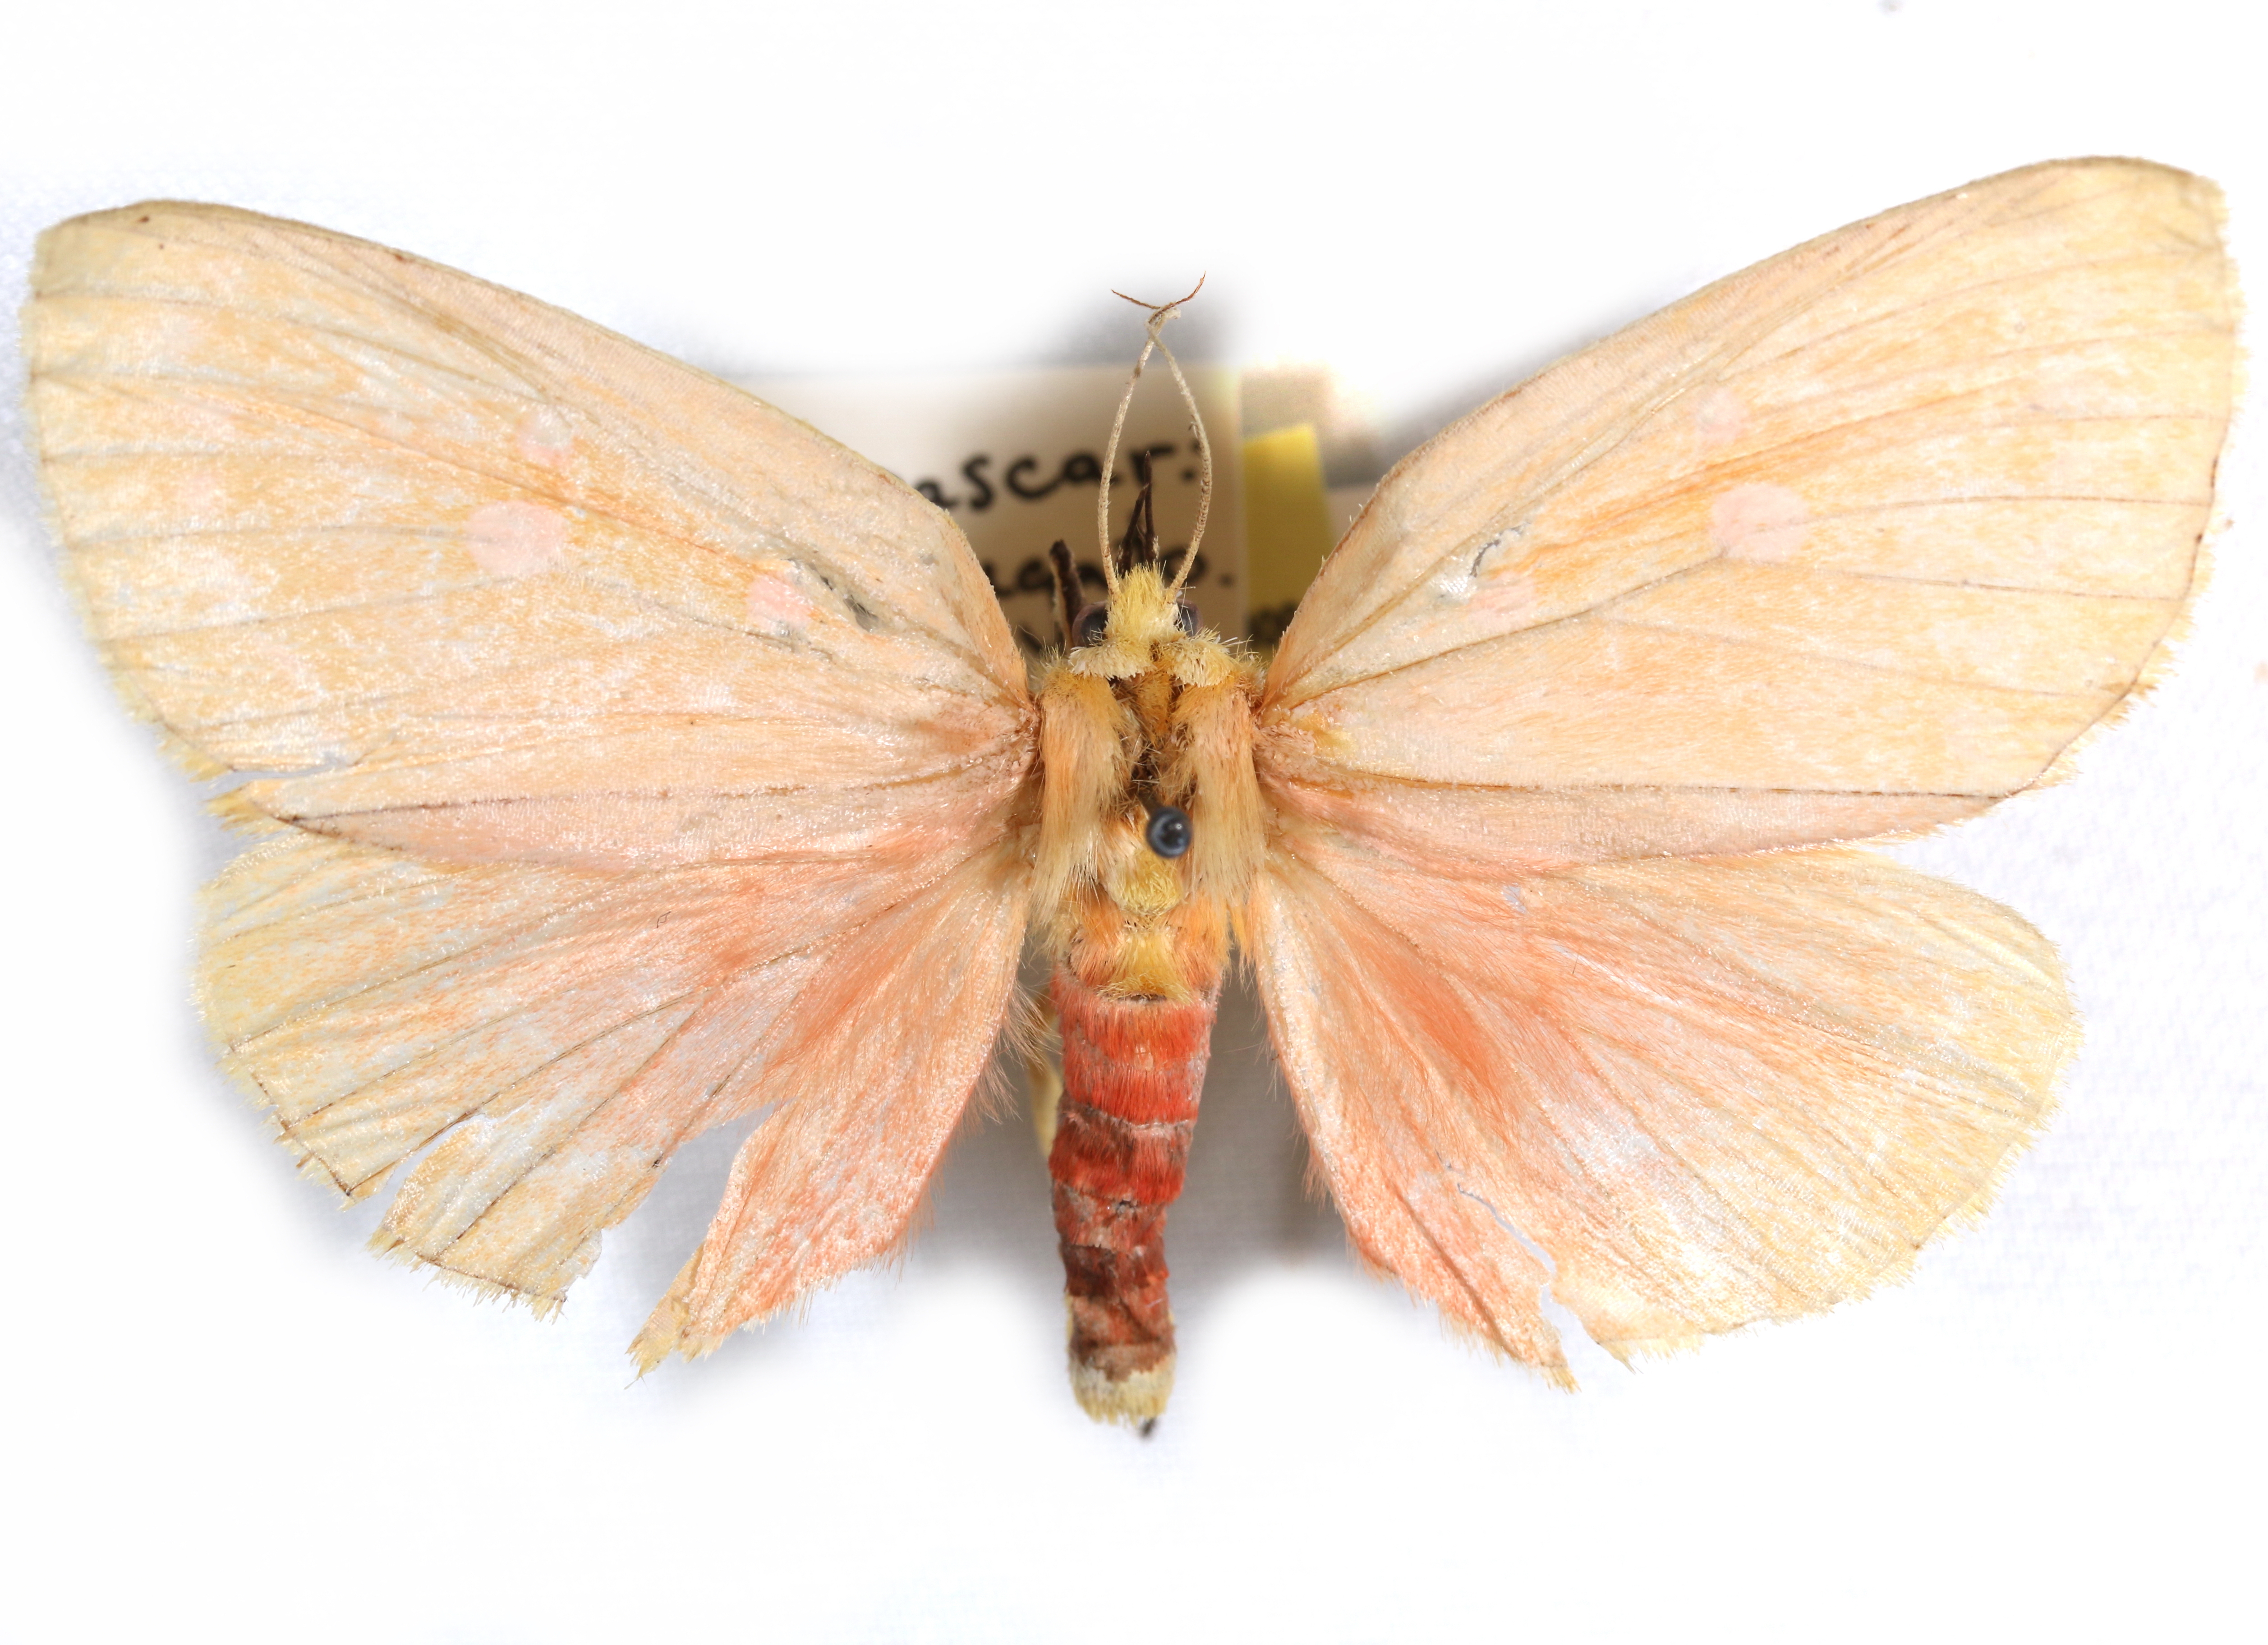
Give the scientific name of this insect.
Melapera roastis
